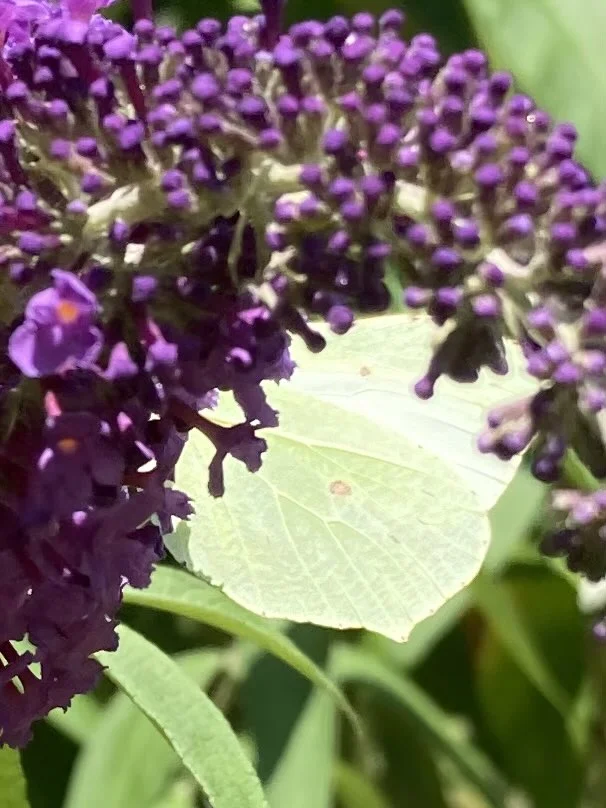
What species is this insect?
Gonepteryx rhamni
